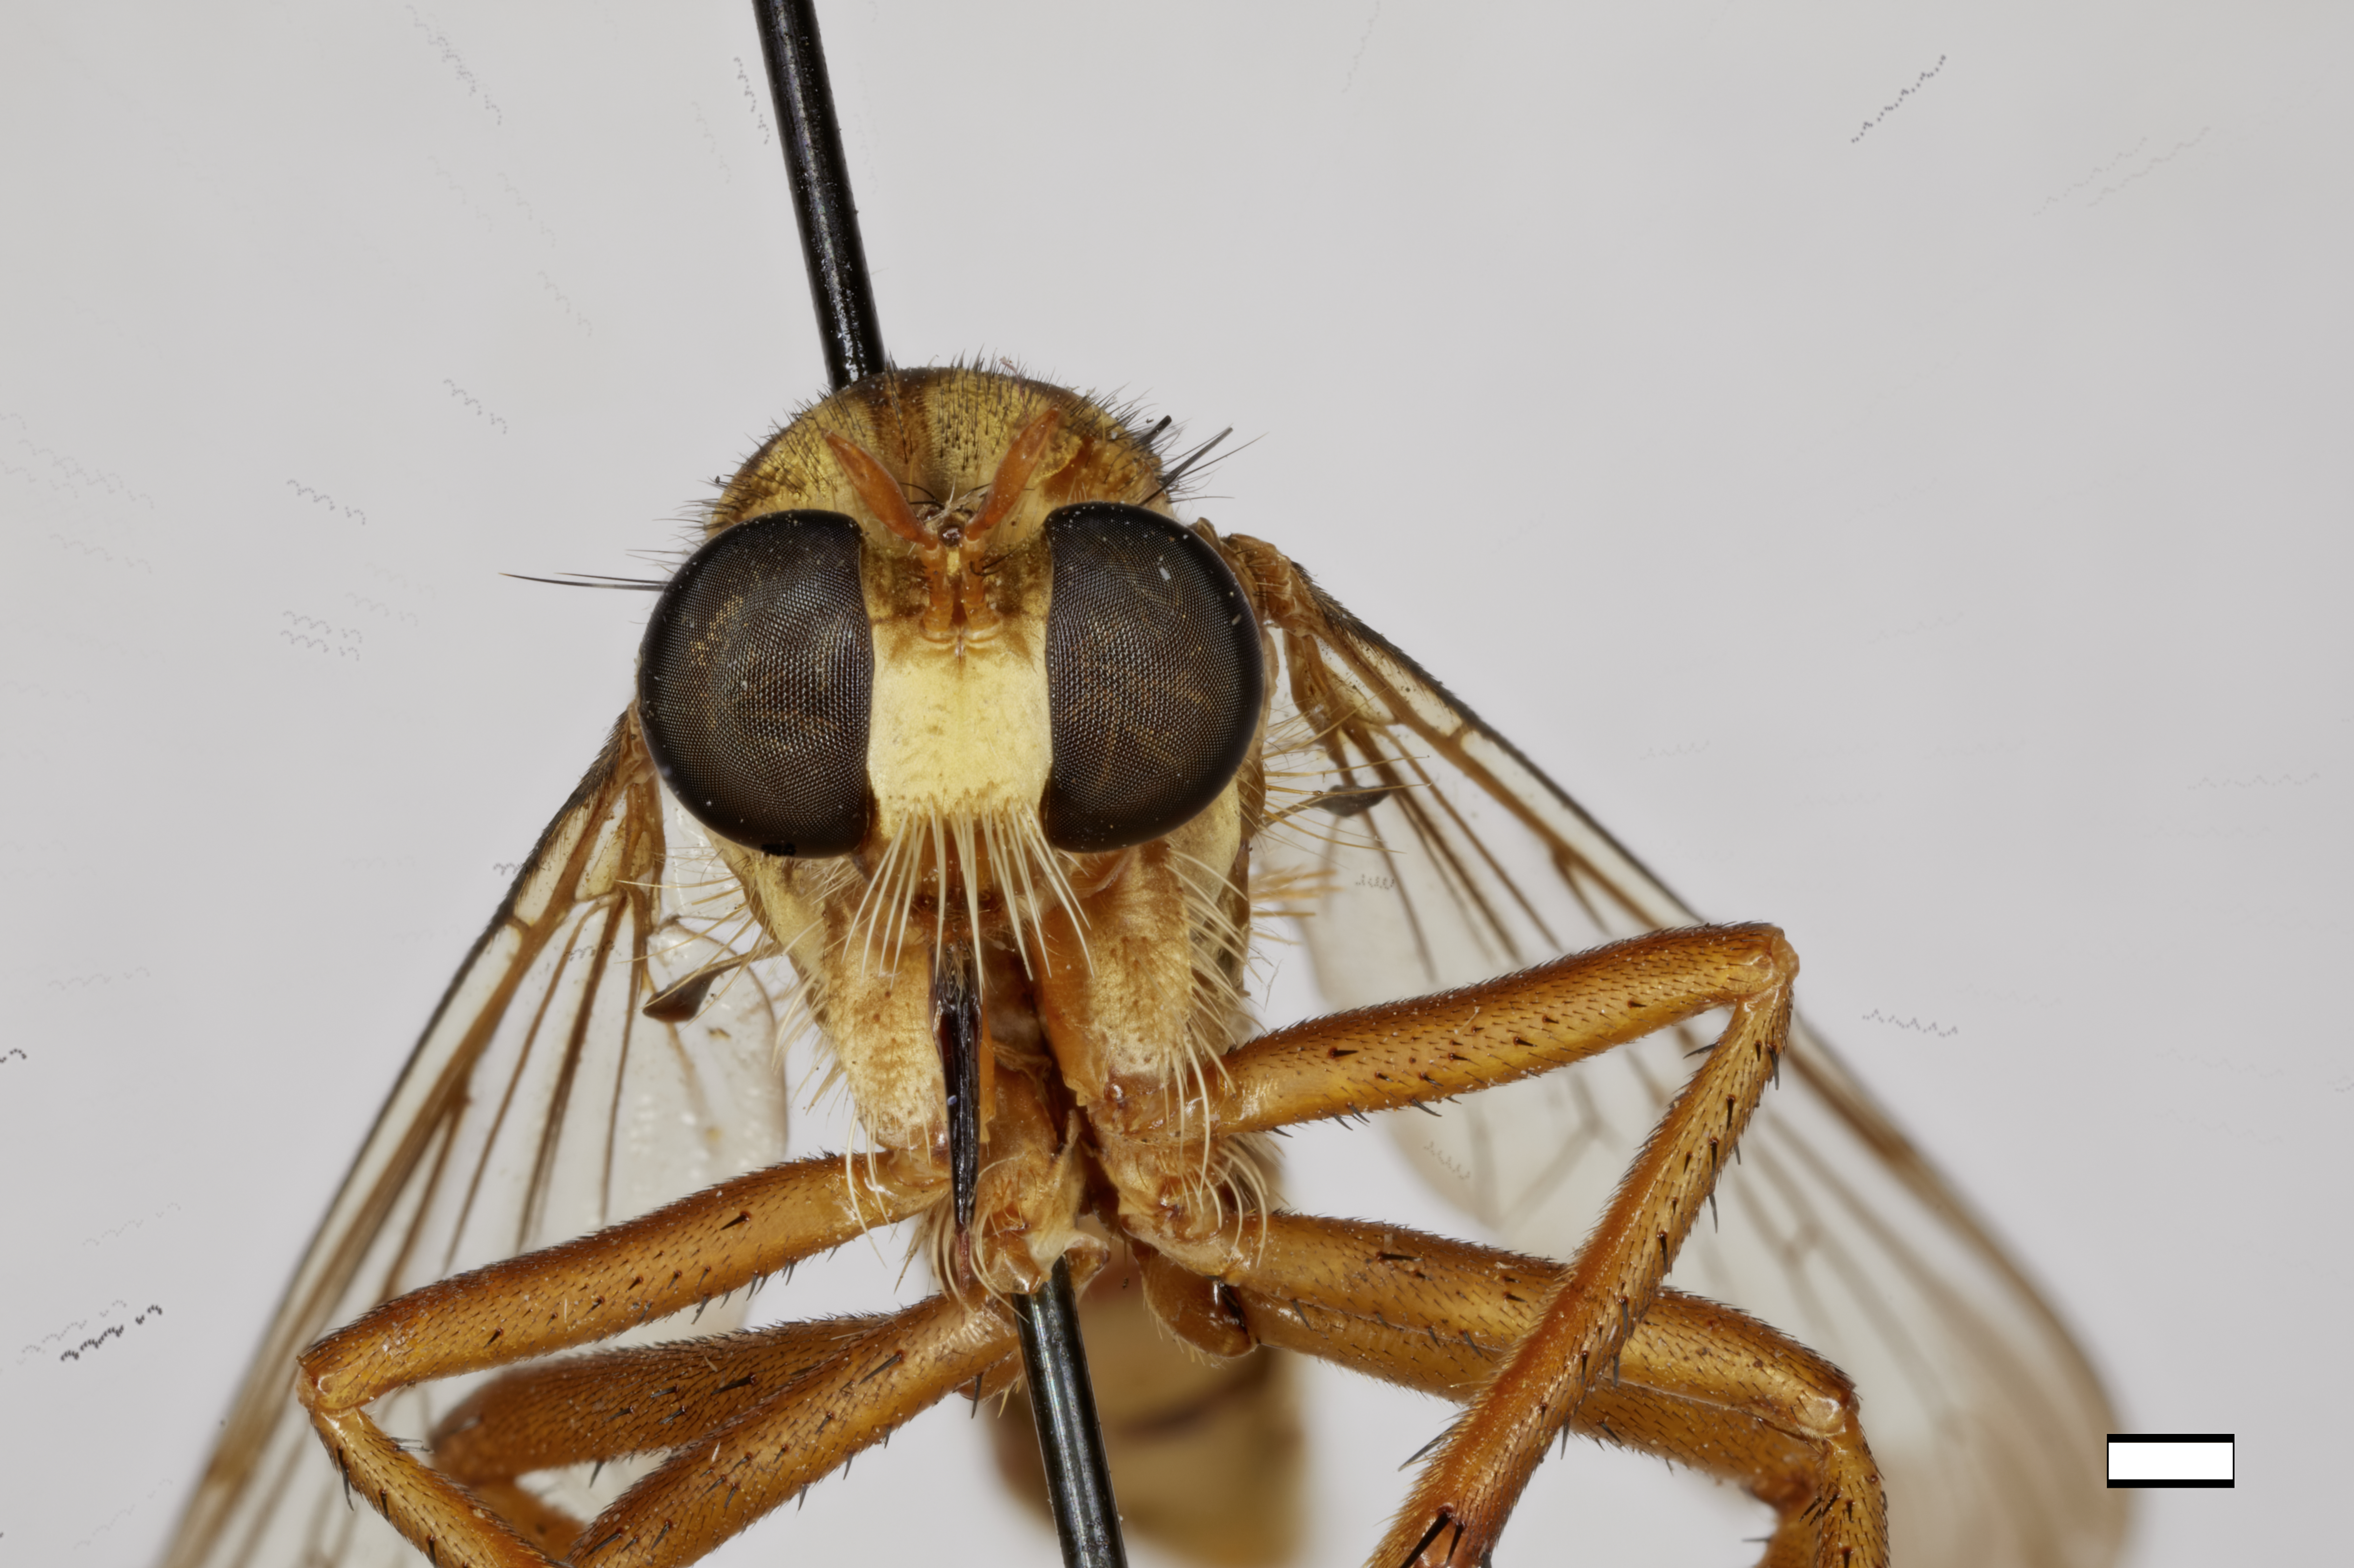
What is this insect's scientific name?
Diogmites salutans
